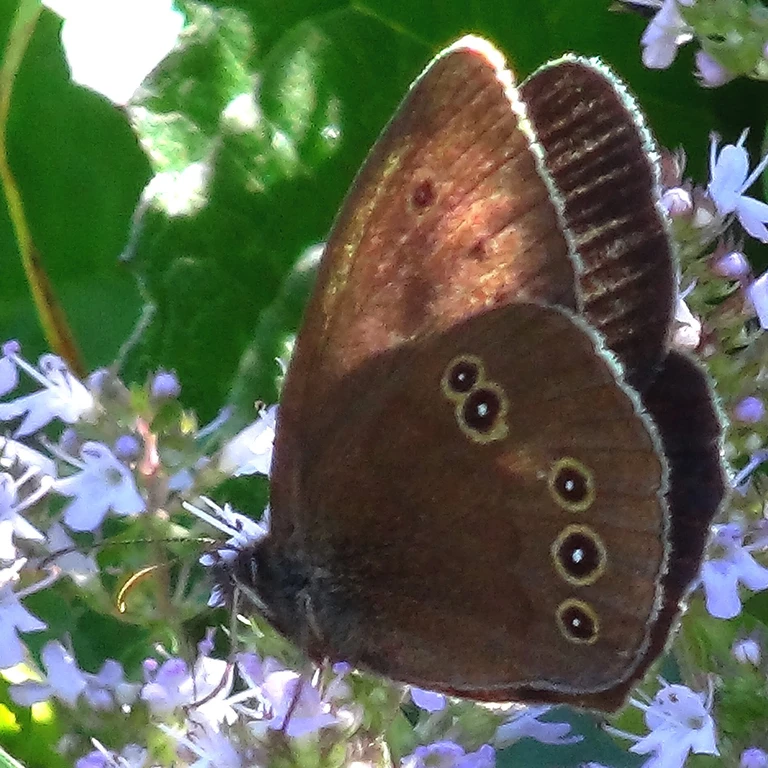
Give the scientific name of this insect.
Aphantopus hyperantus
